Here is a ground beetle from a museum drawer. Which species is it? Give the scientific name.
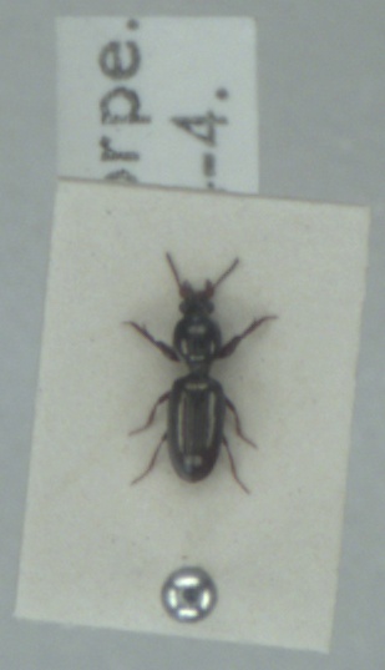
Dyschirius politus
